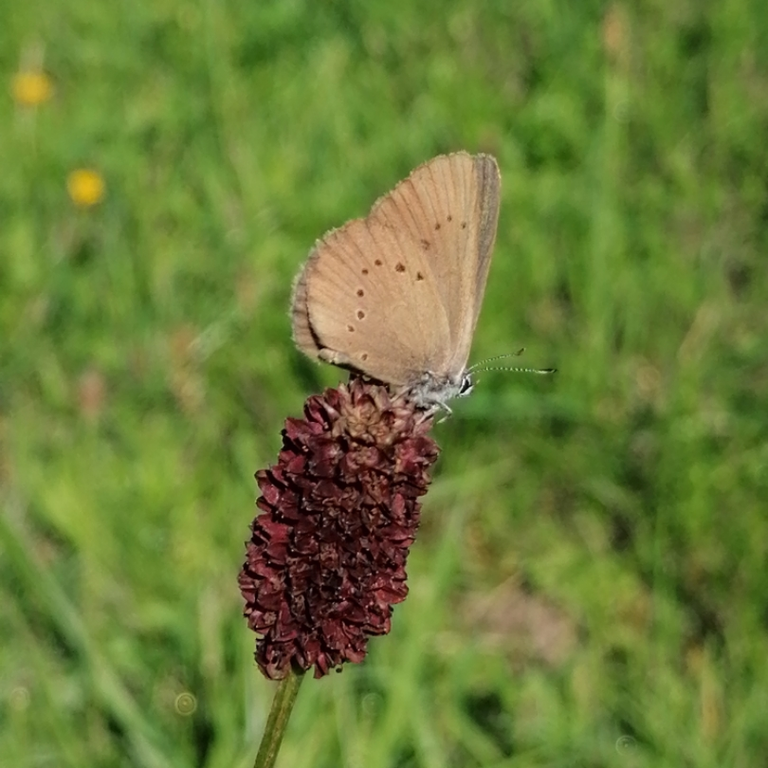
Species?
Phengaris nausithous (also Maculinea nausithous)
